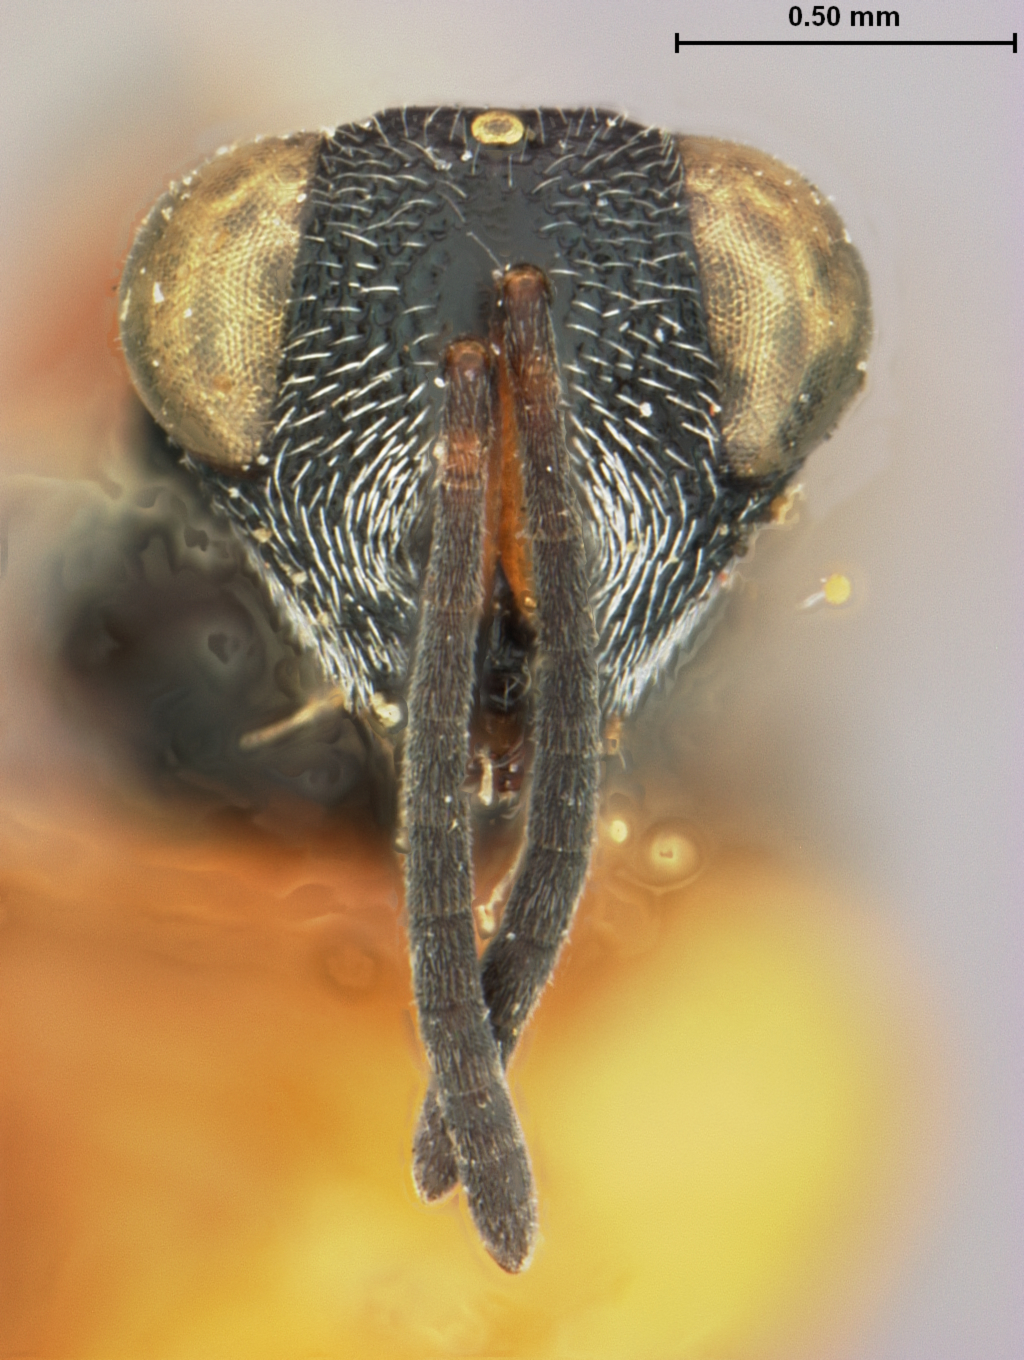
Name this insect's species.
Halticella longicornis
